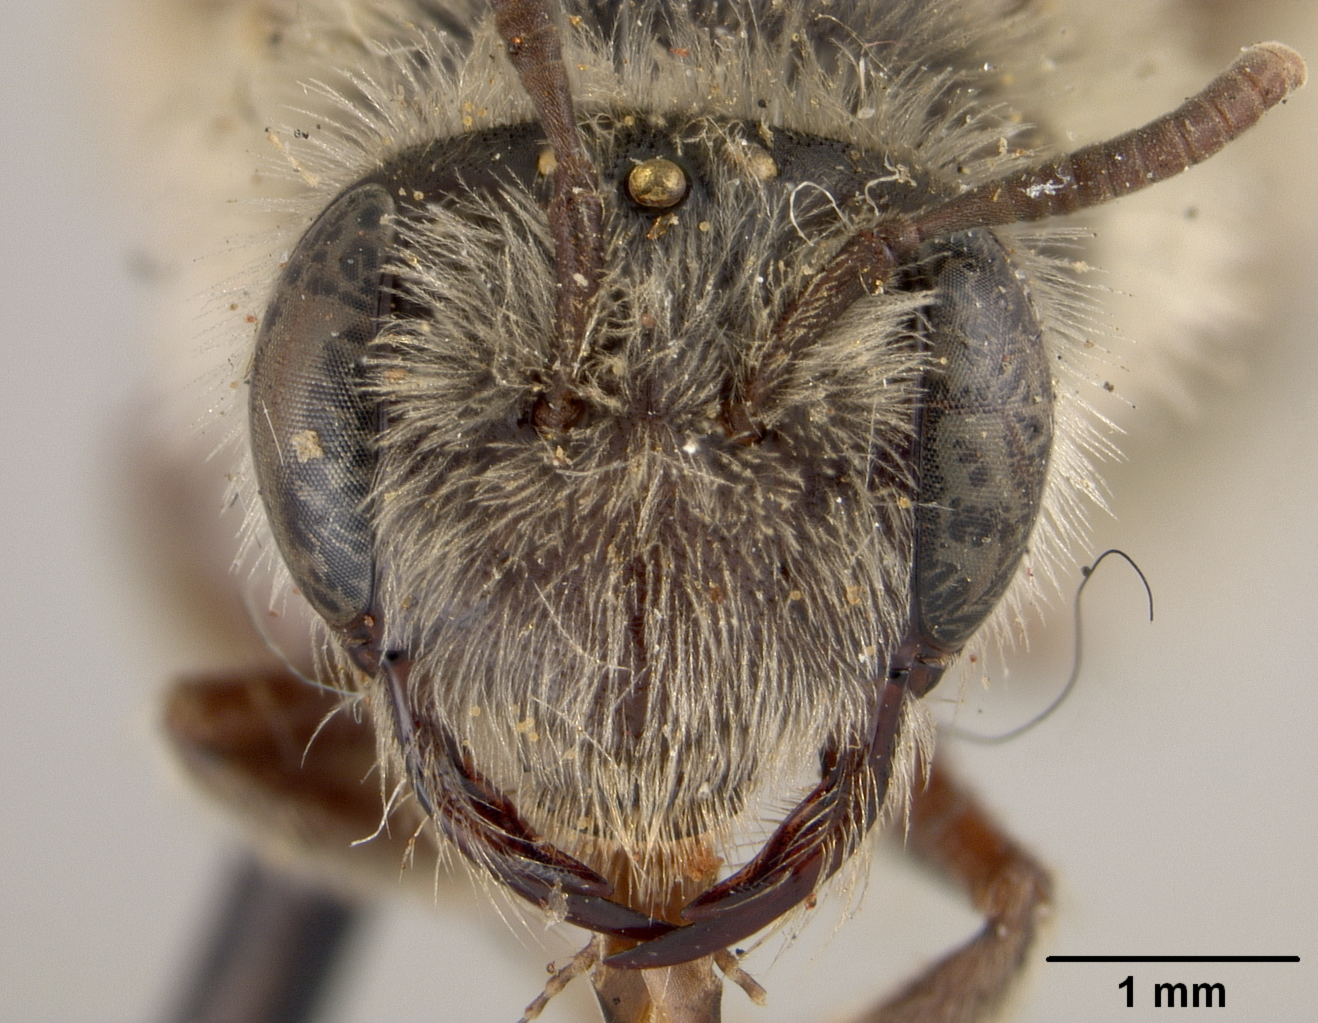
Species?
Andrena crawfordi
